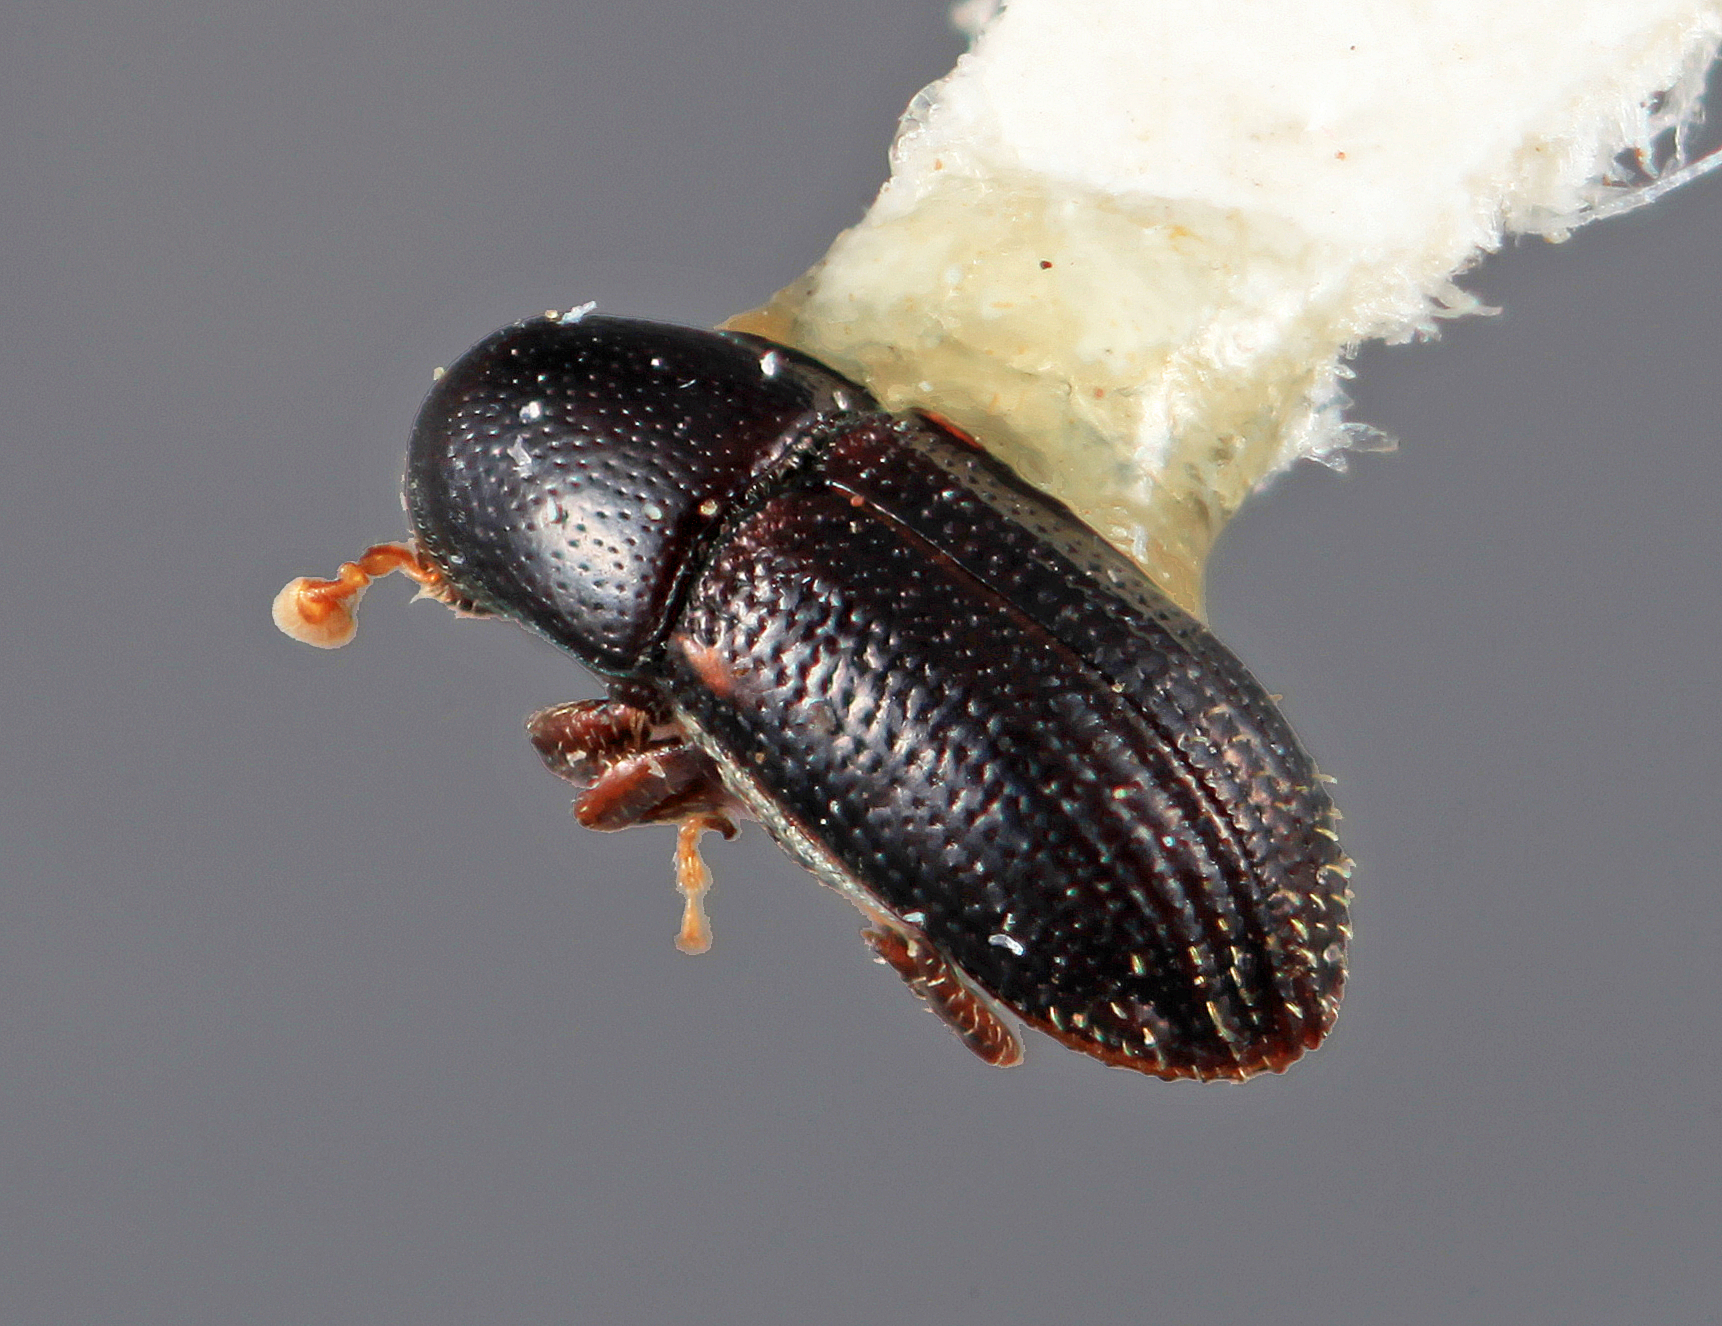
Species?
Cnemonyx exilis (also Loganius exilis)
